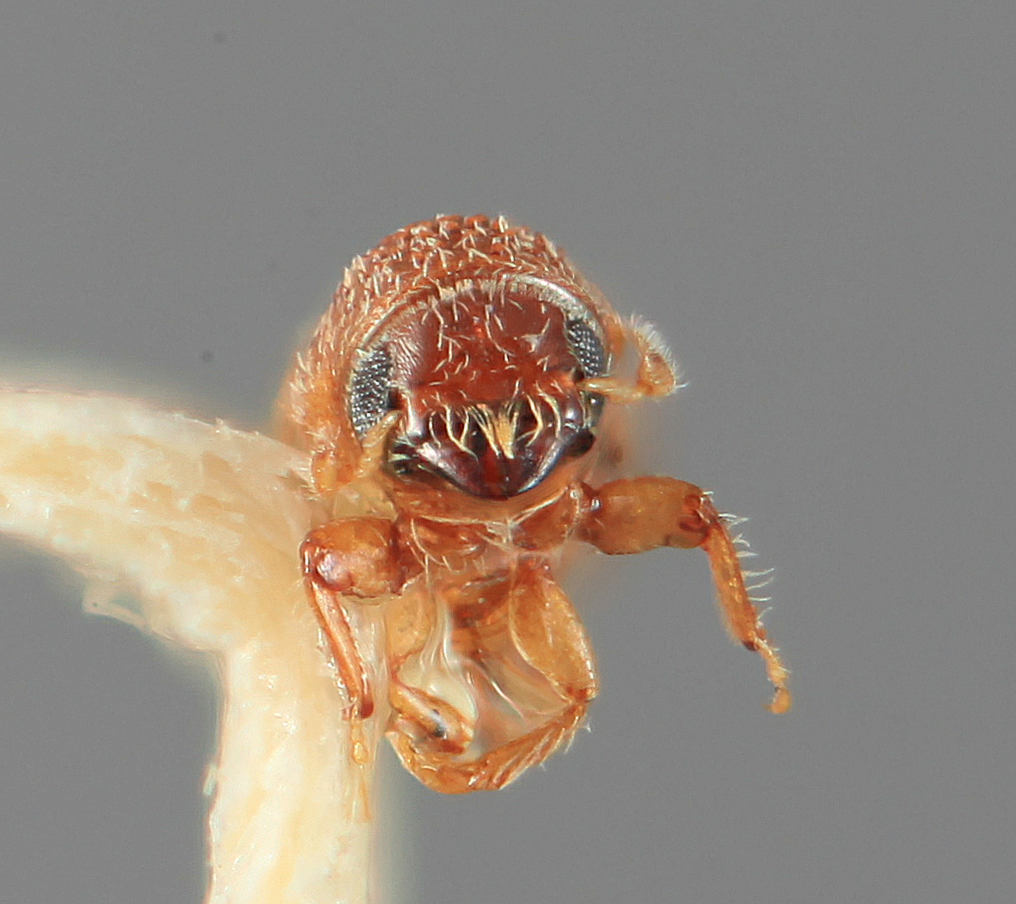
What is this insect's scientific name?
Pseudothysanoes mandibularis
